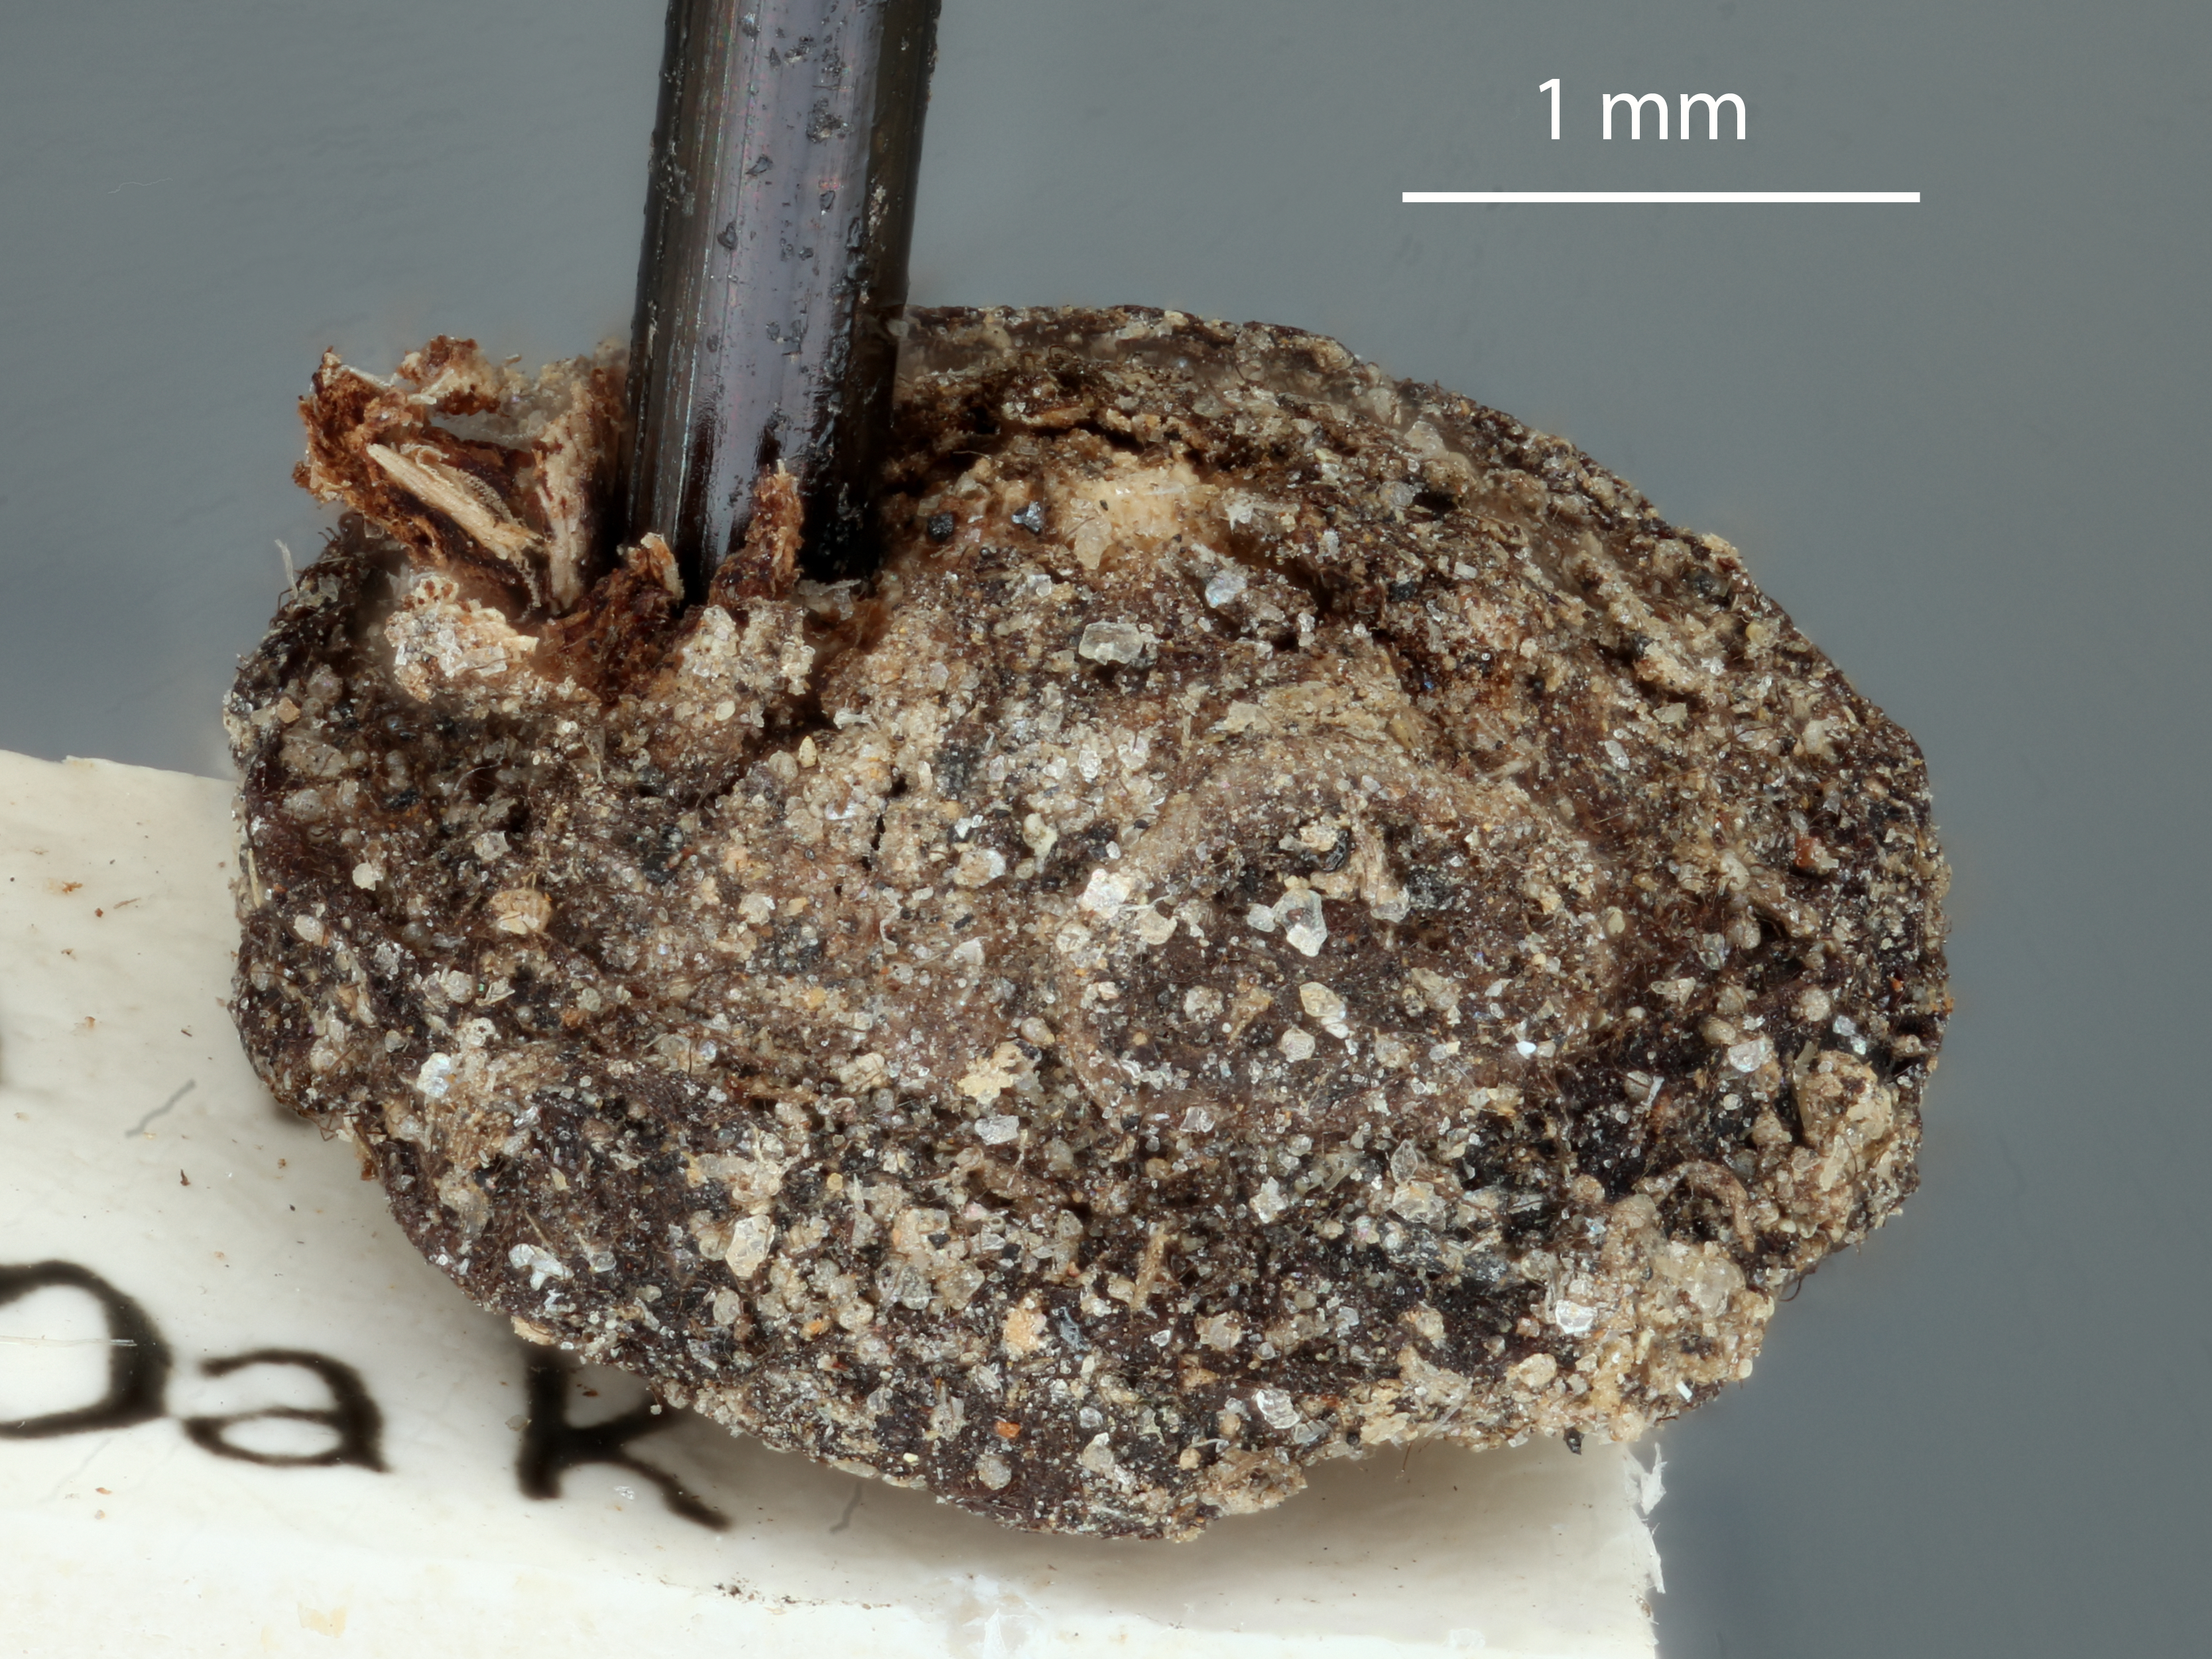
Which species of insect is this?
Phylloteras prinum
